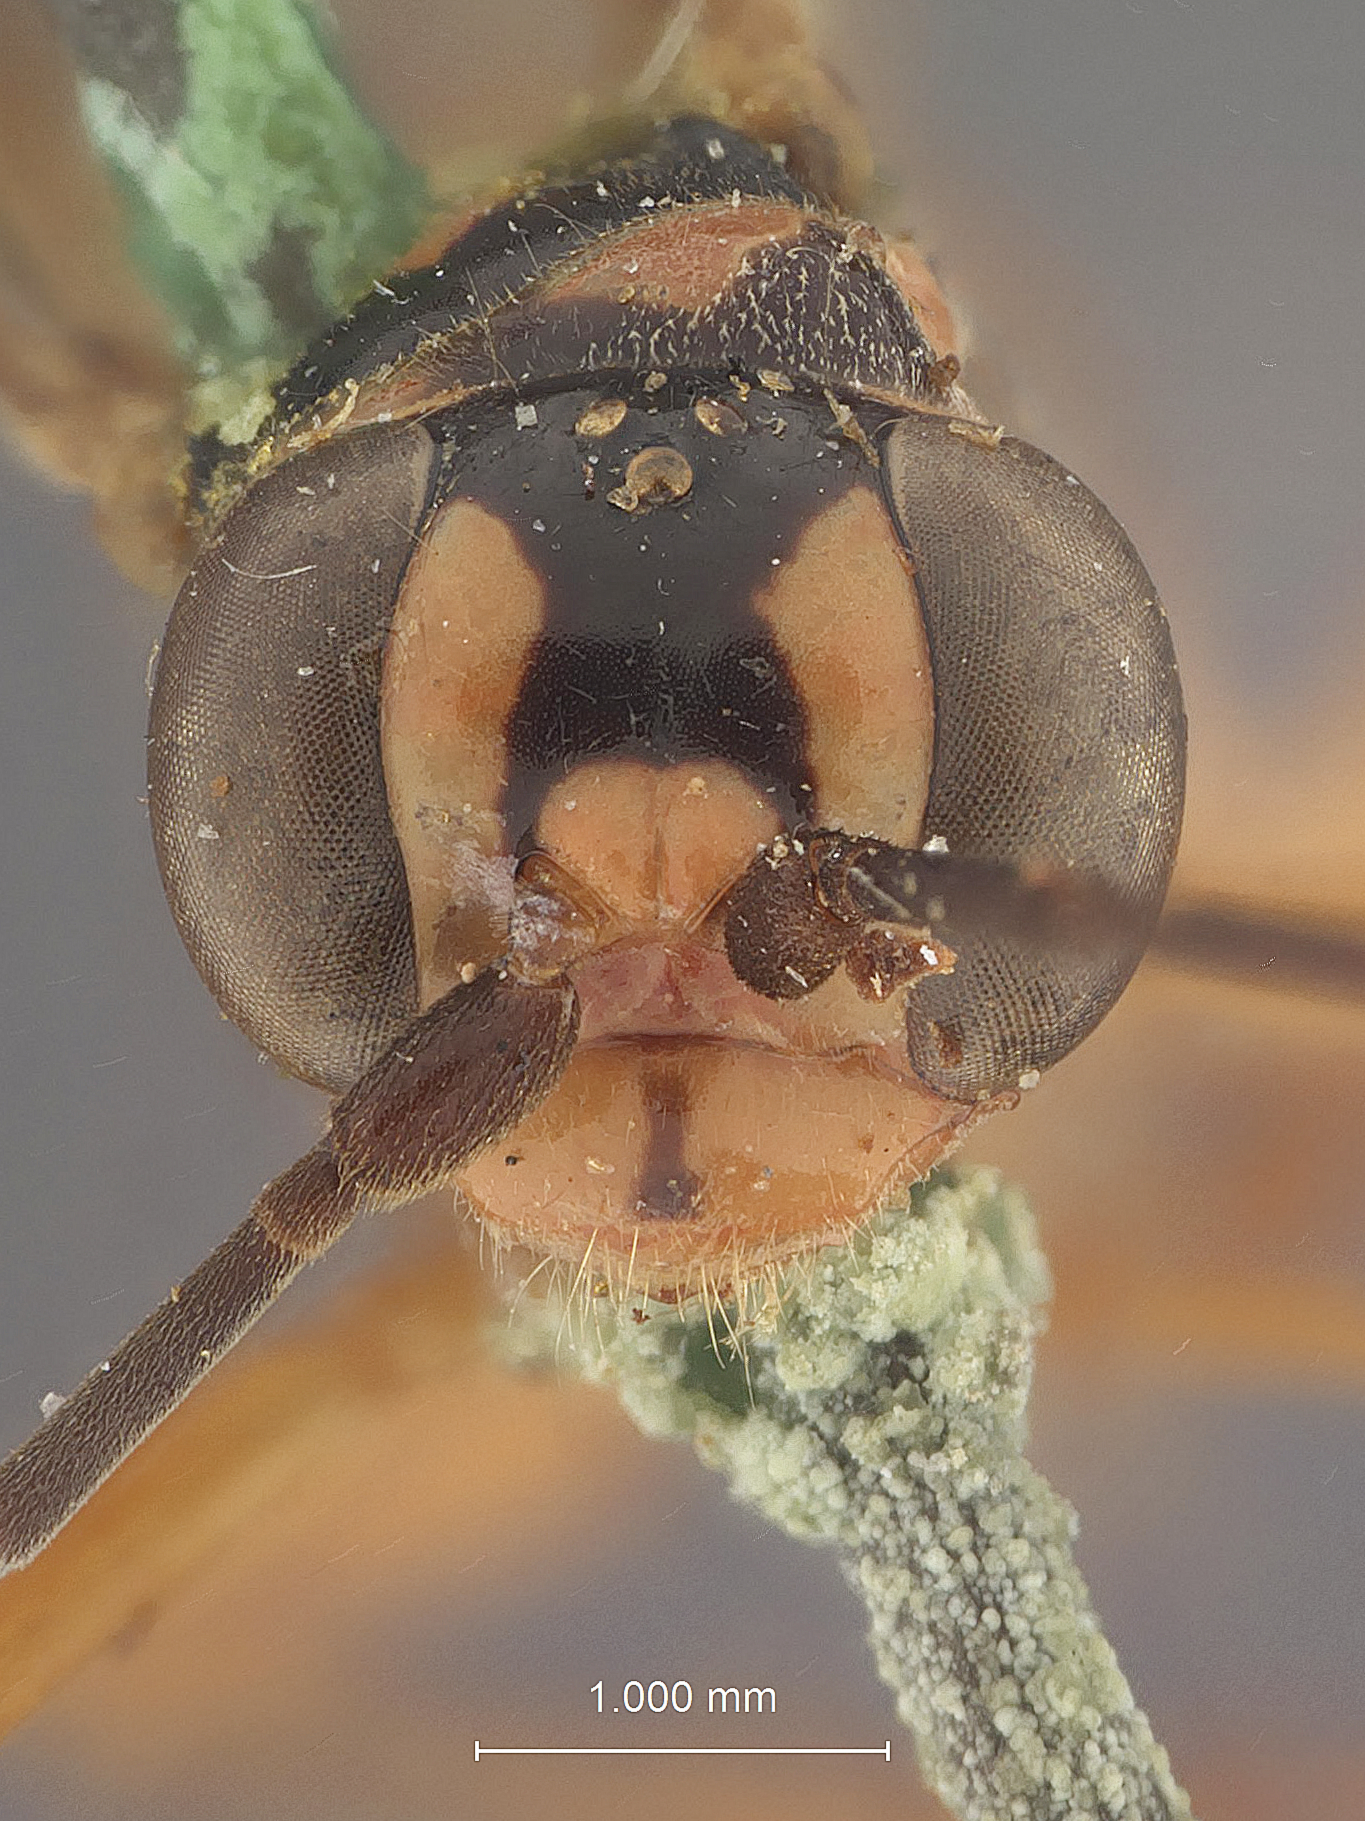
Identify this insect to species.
Pseudagenia doralice
